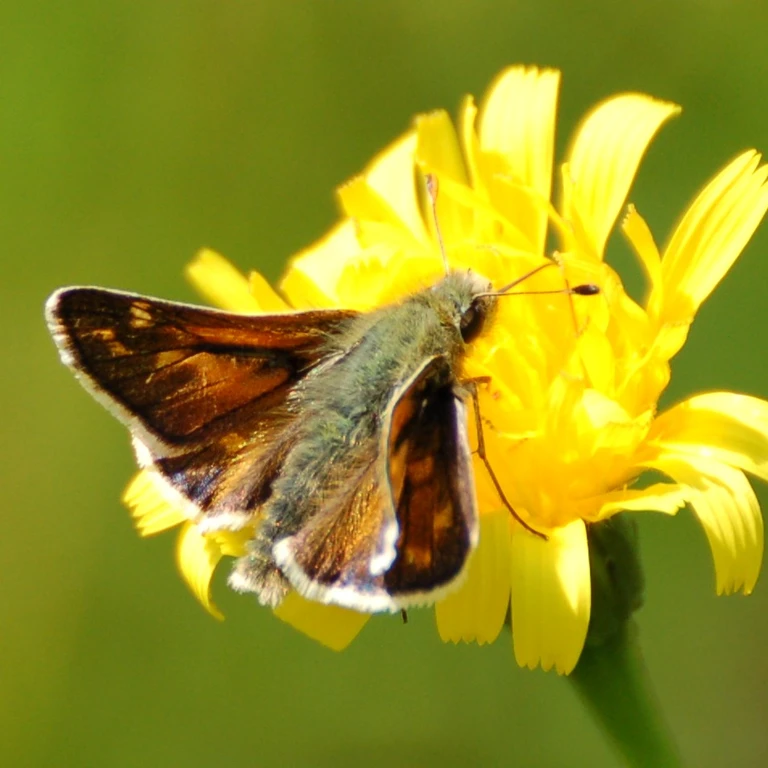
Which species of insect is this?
Hesperia comma
